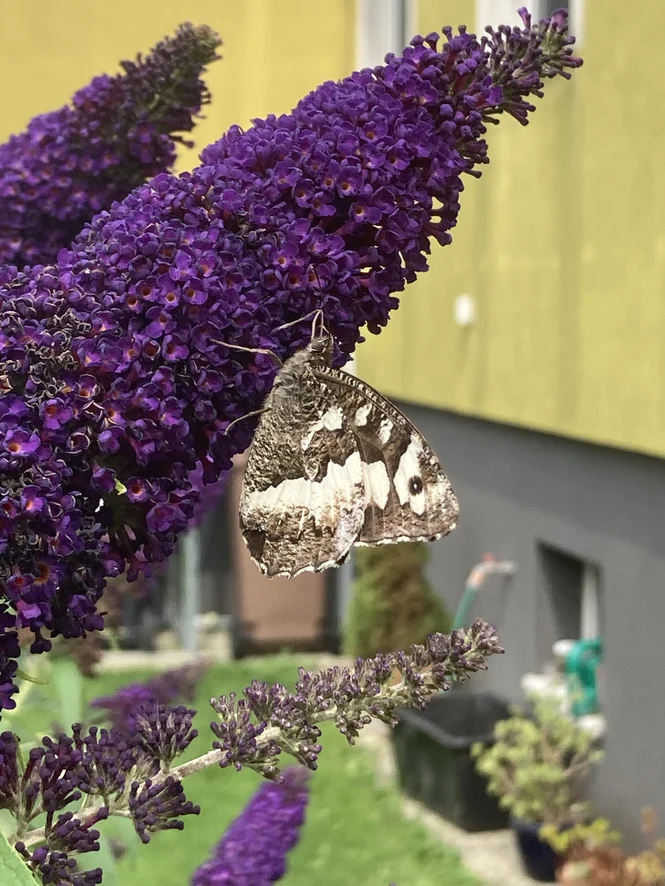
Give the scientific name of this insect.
Brintesia circe
